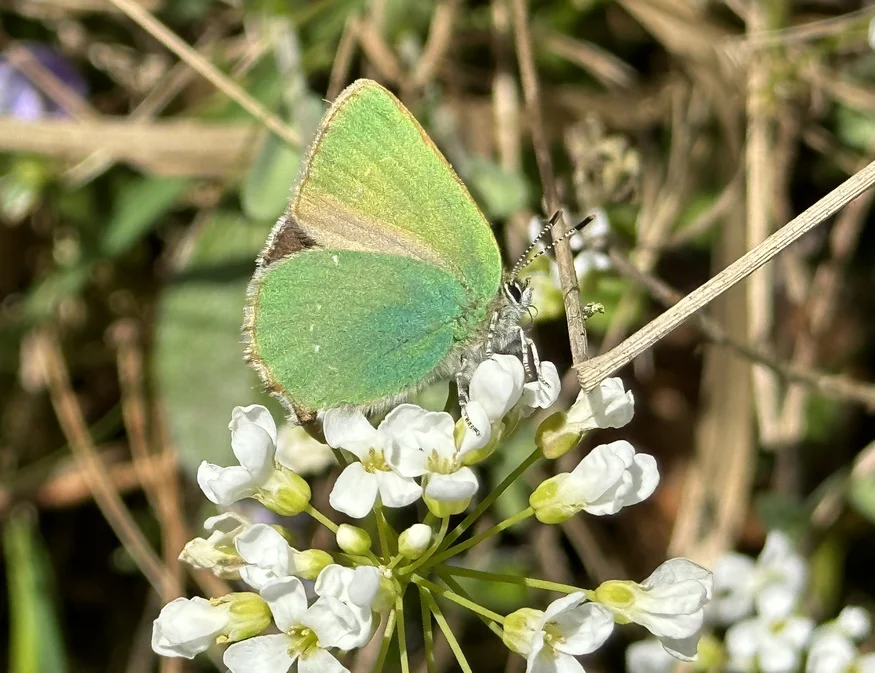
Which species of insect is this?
Callophrys rubi
